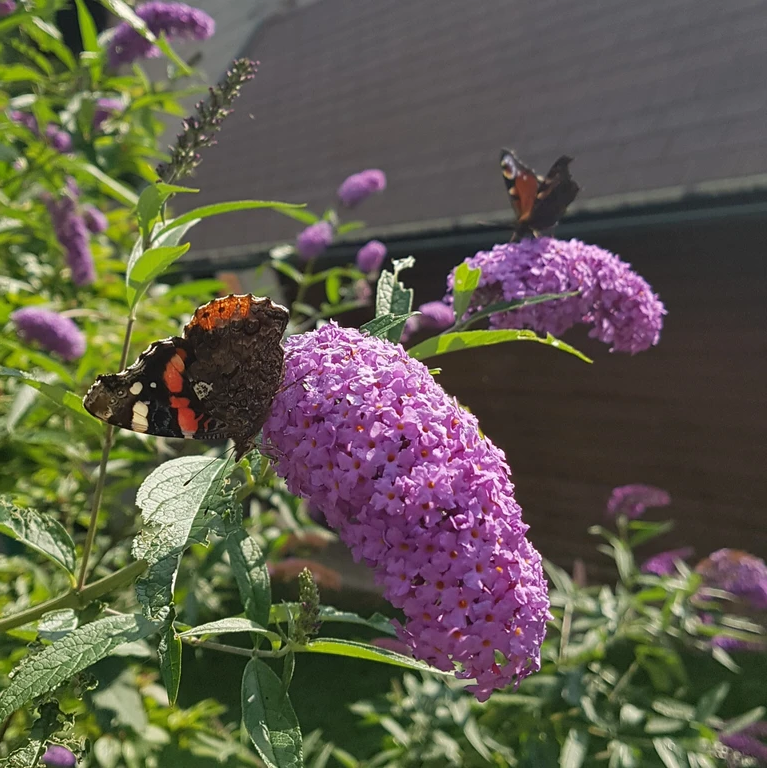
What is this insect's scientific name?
Vanessa atalanta
